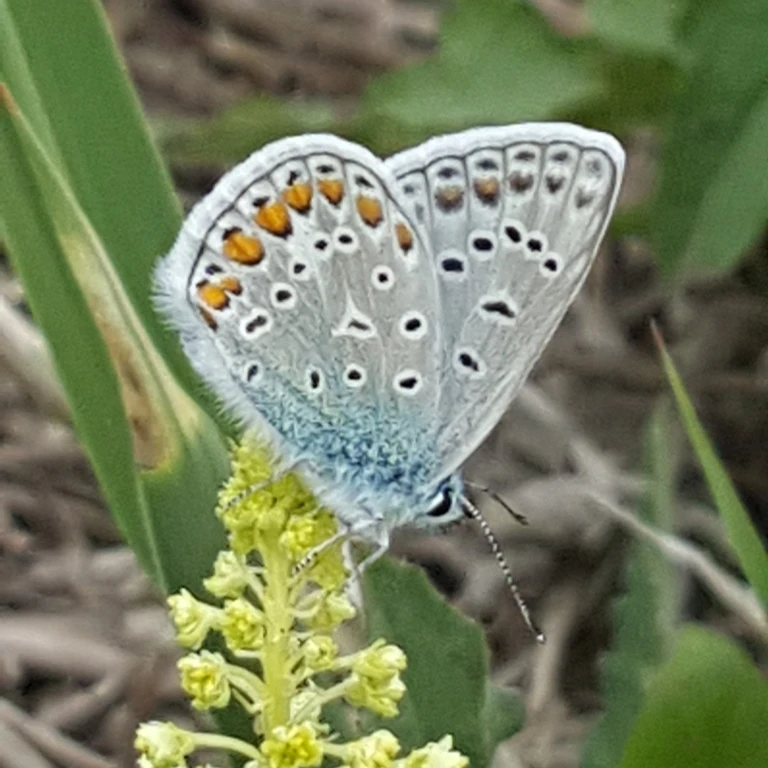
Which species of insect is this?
Polyommatus icarus
